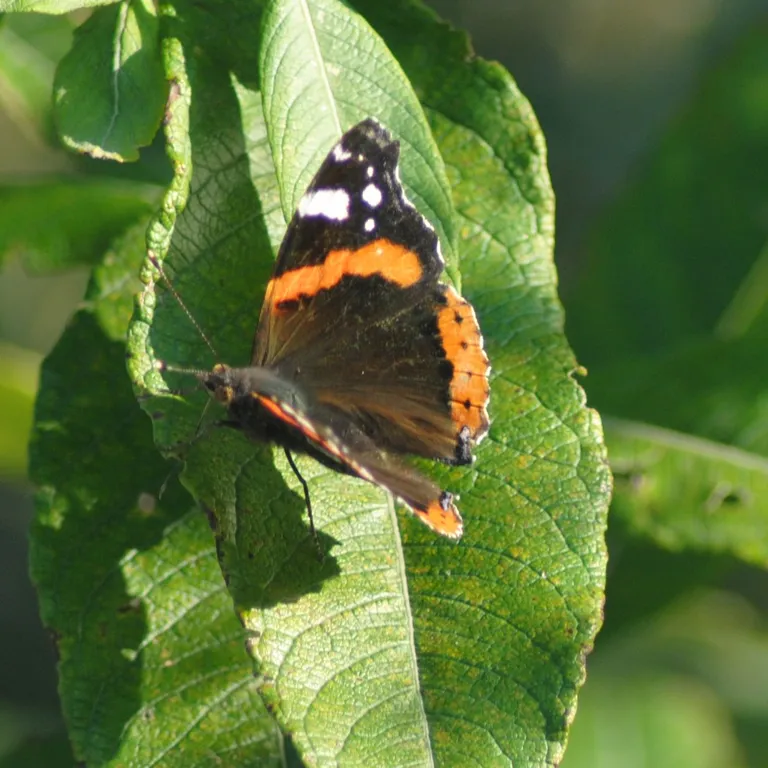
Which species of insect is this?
Vanessa atalanta
